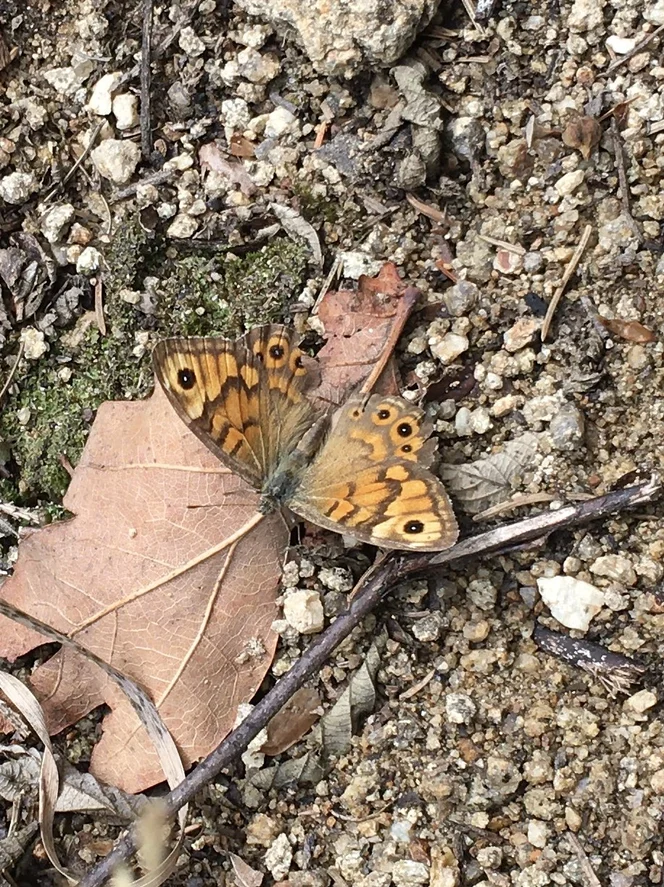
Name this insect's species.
Lasiommata megera (also Pararge megera)
